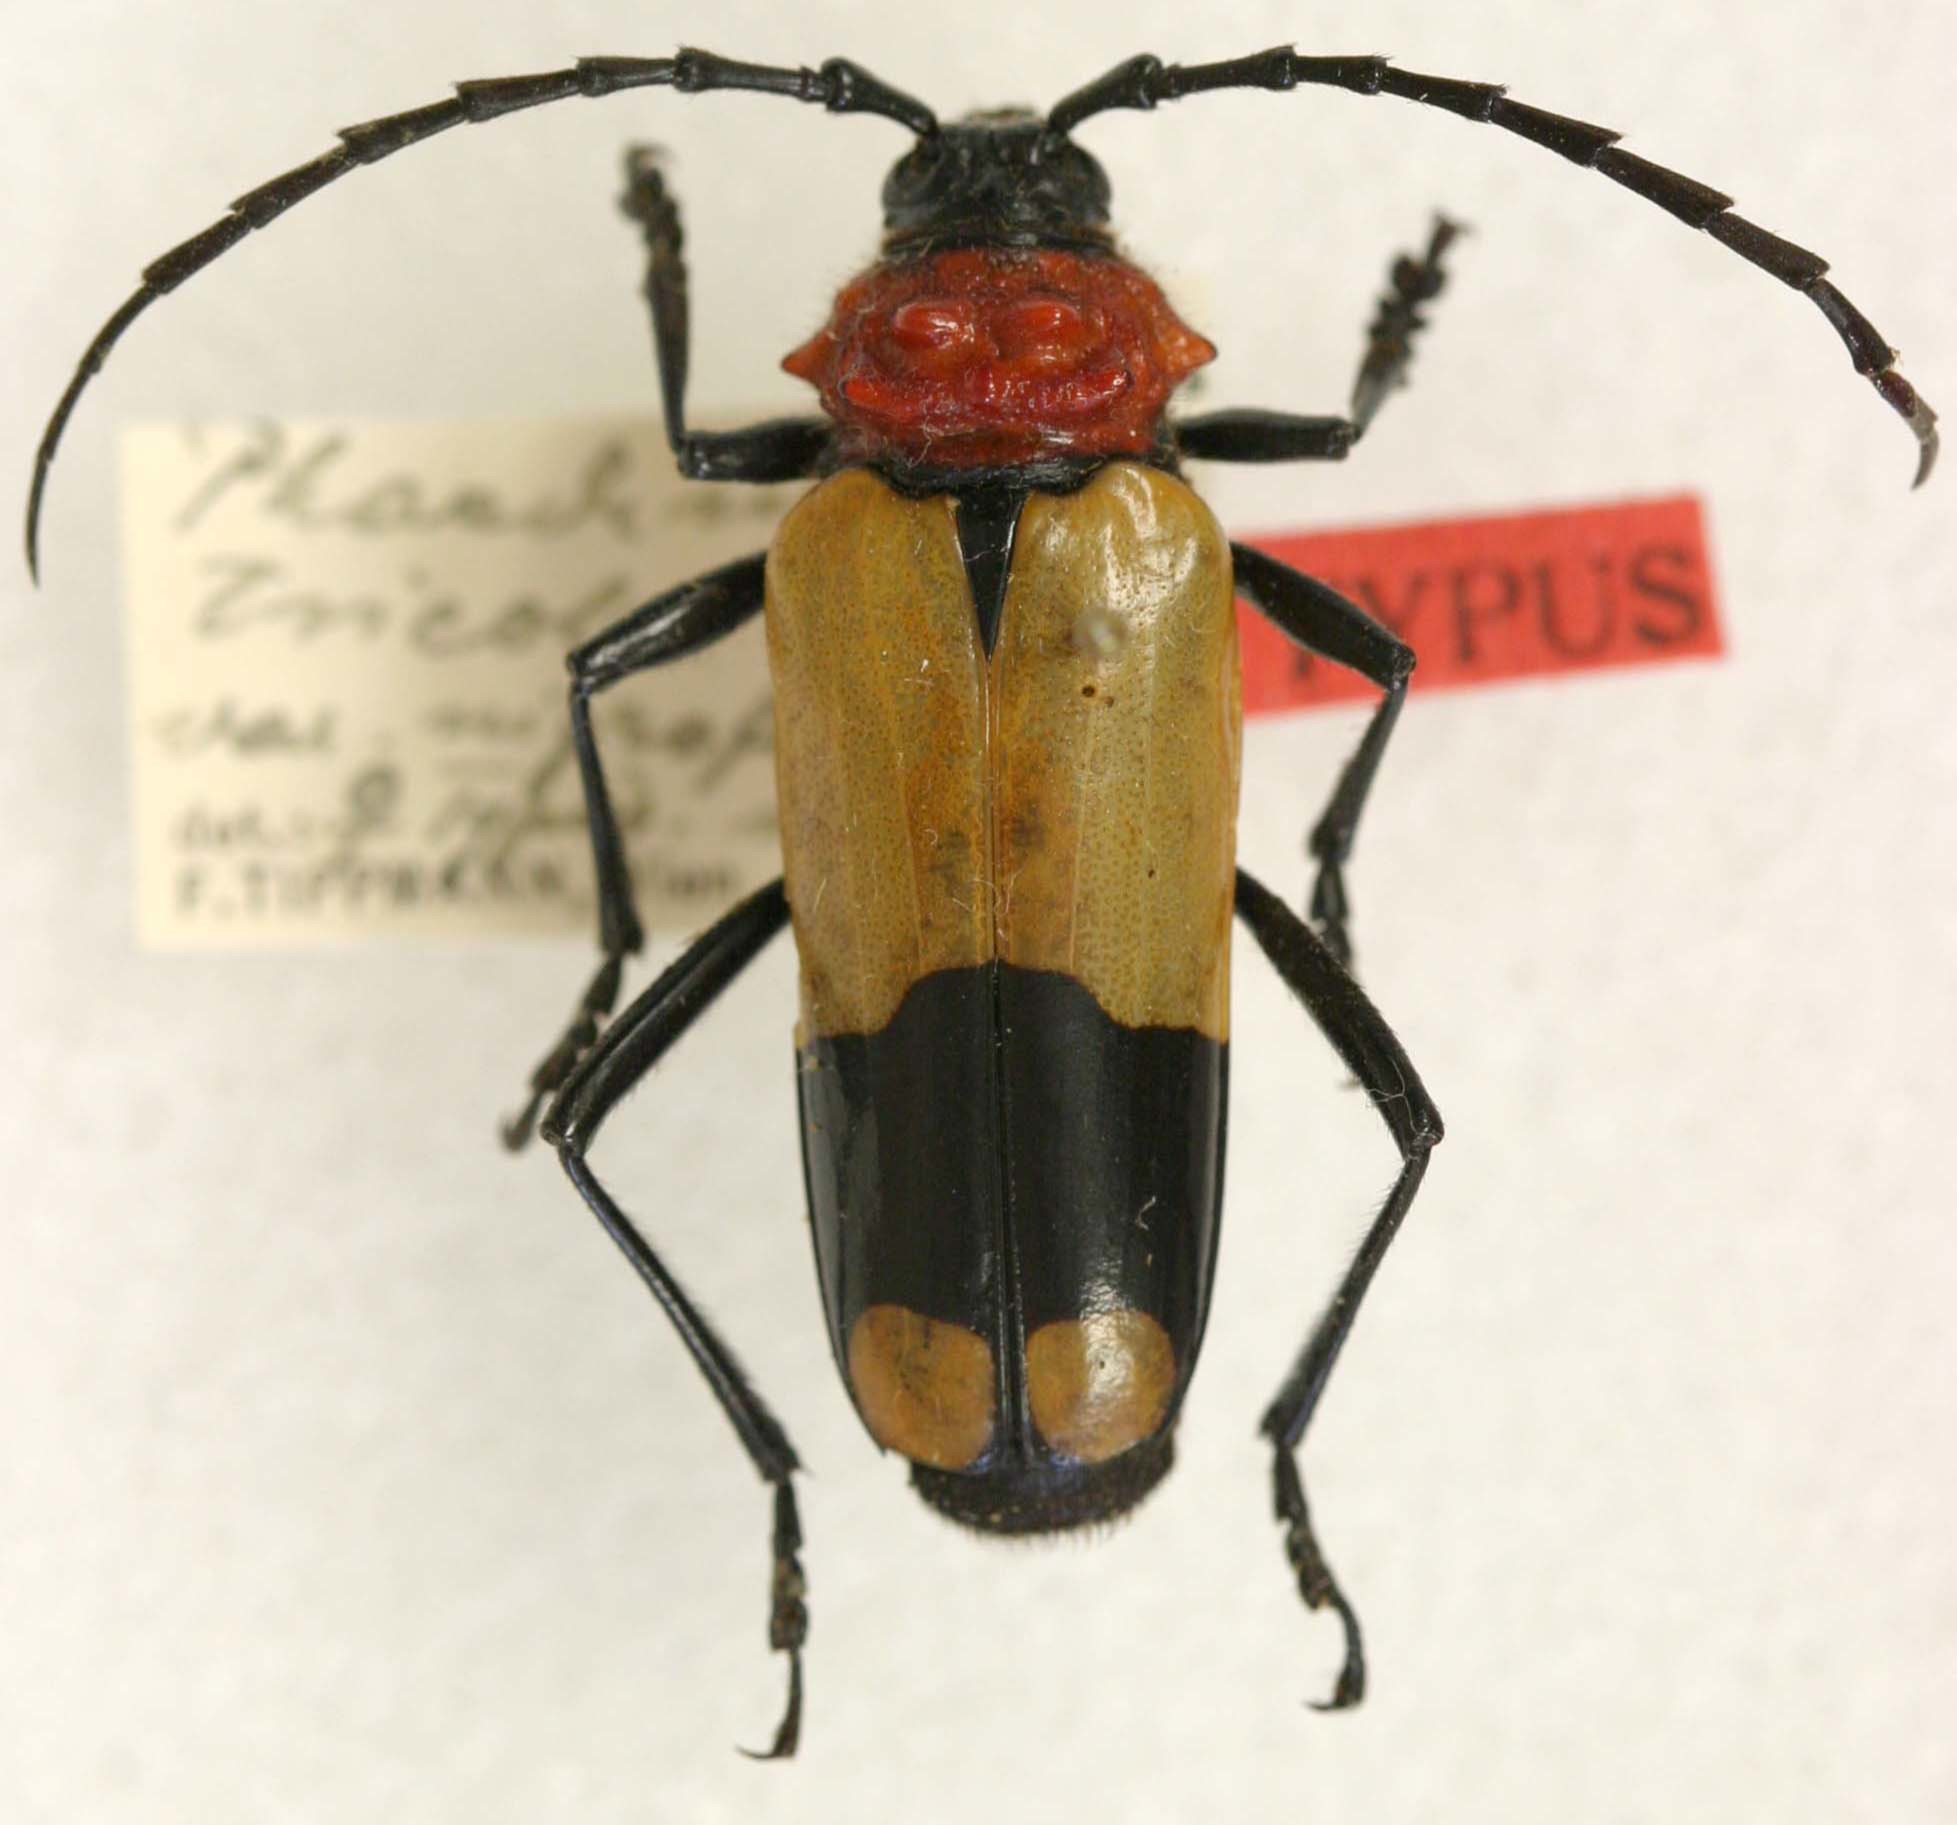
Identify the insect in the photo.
Phaedinus tricolor
